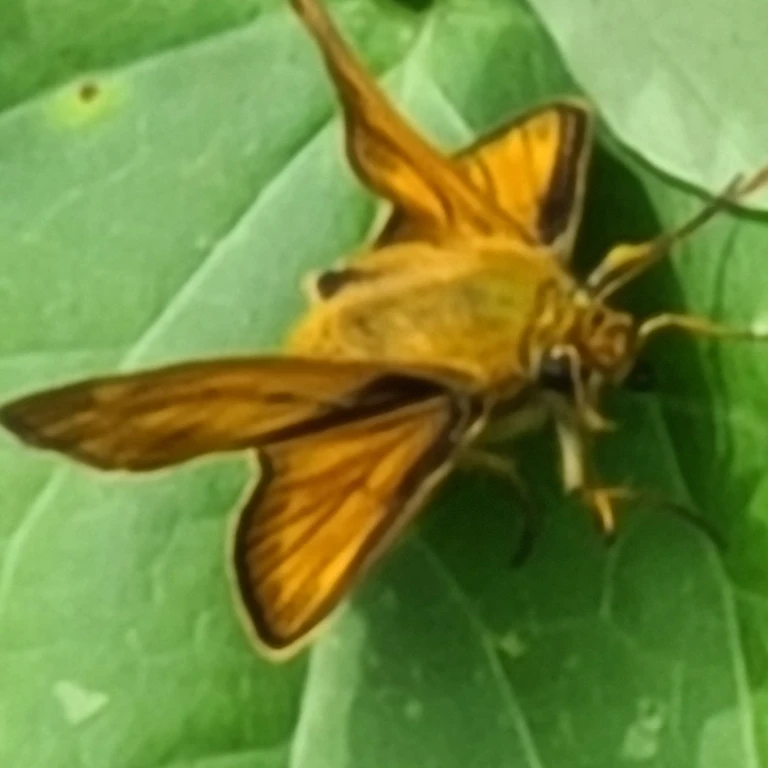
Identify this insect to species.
Ochlodes sylvanus (also Ochlodes venata)
